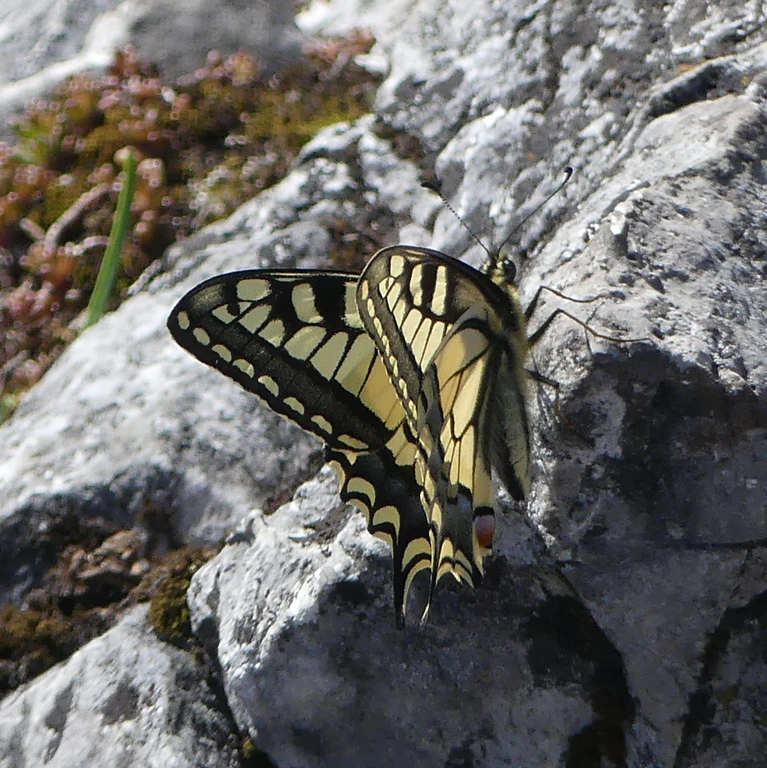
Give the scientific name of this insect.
Papilio machaon
